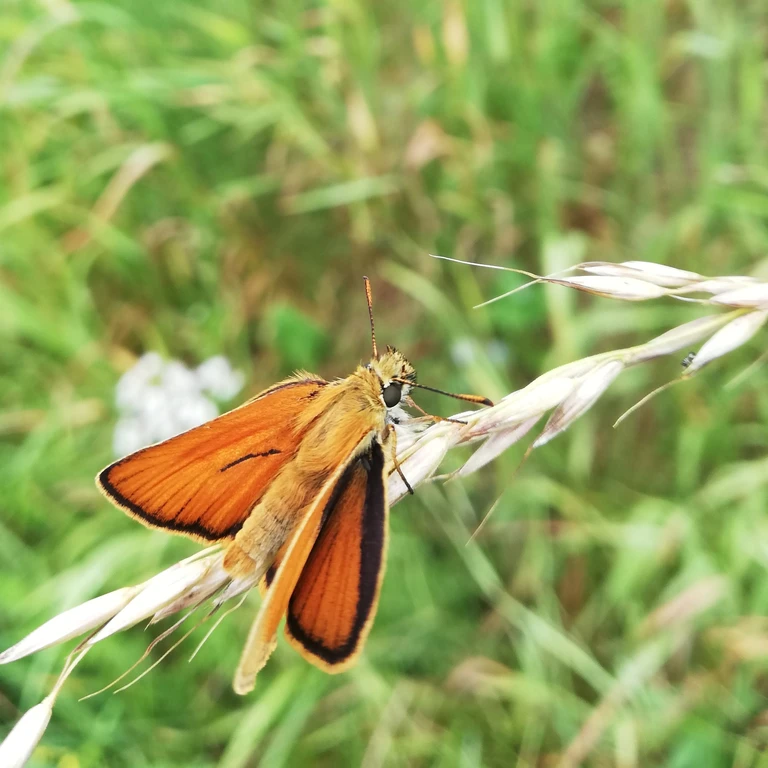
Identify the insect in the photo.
Thymelicus sylvestris
